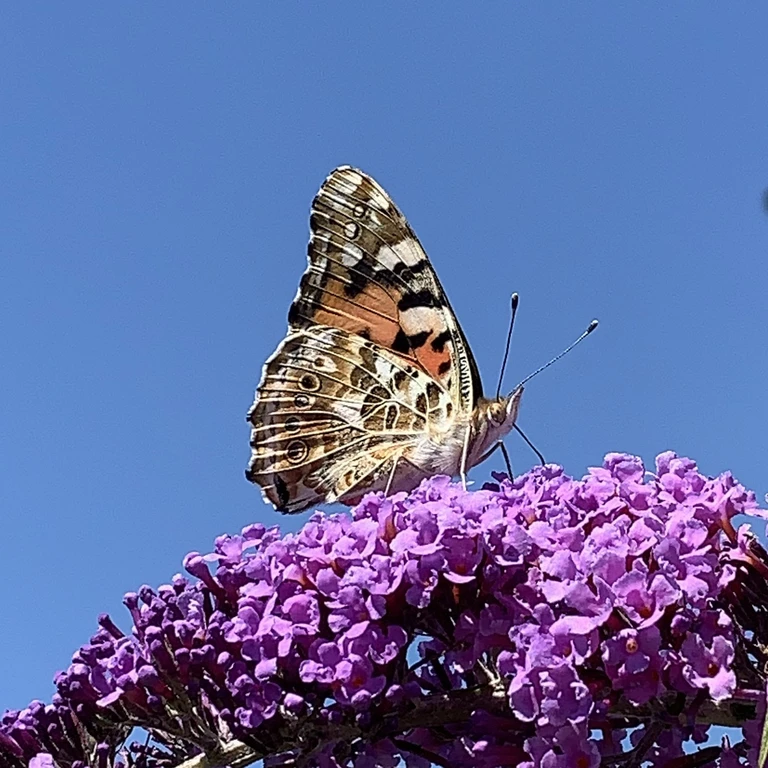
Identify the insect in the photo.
Vanessa cardui
